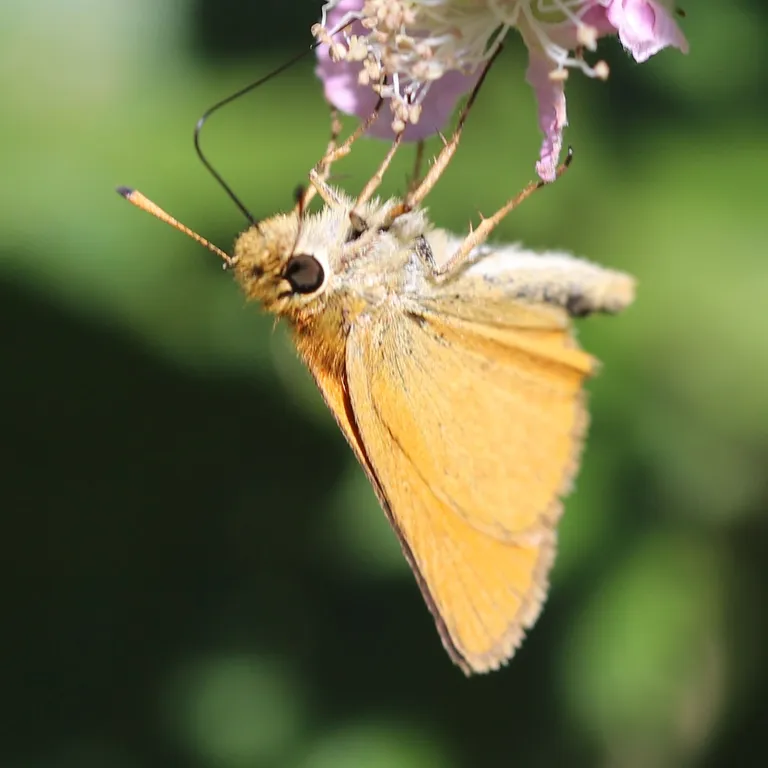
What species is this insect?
Thymelicus lineola
